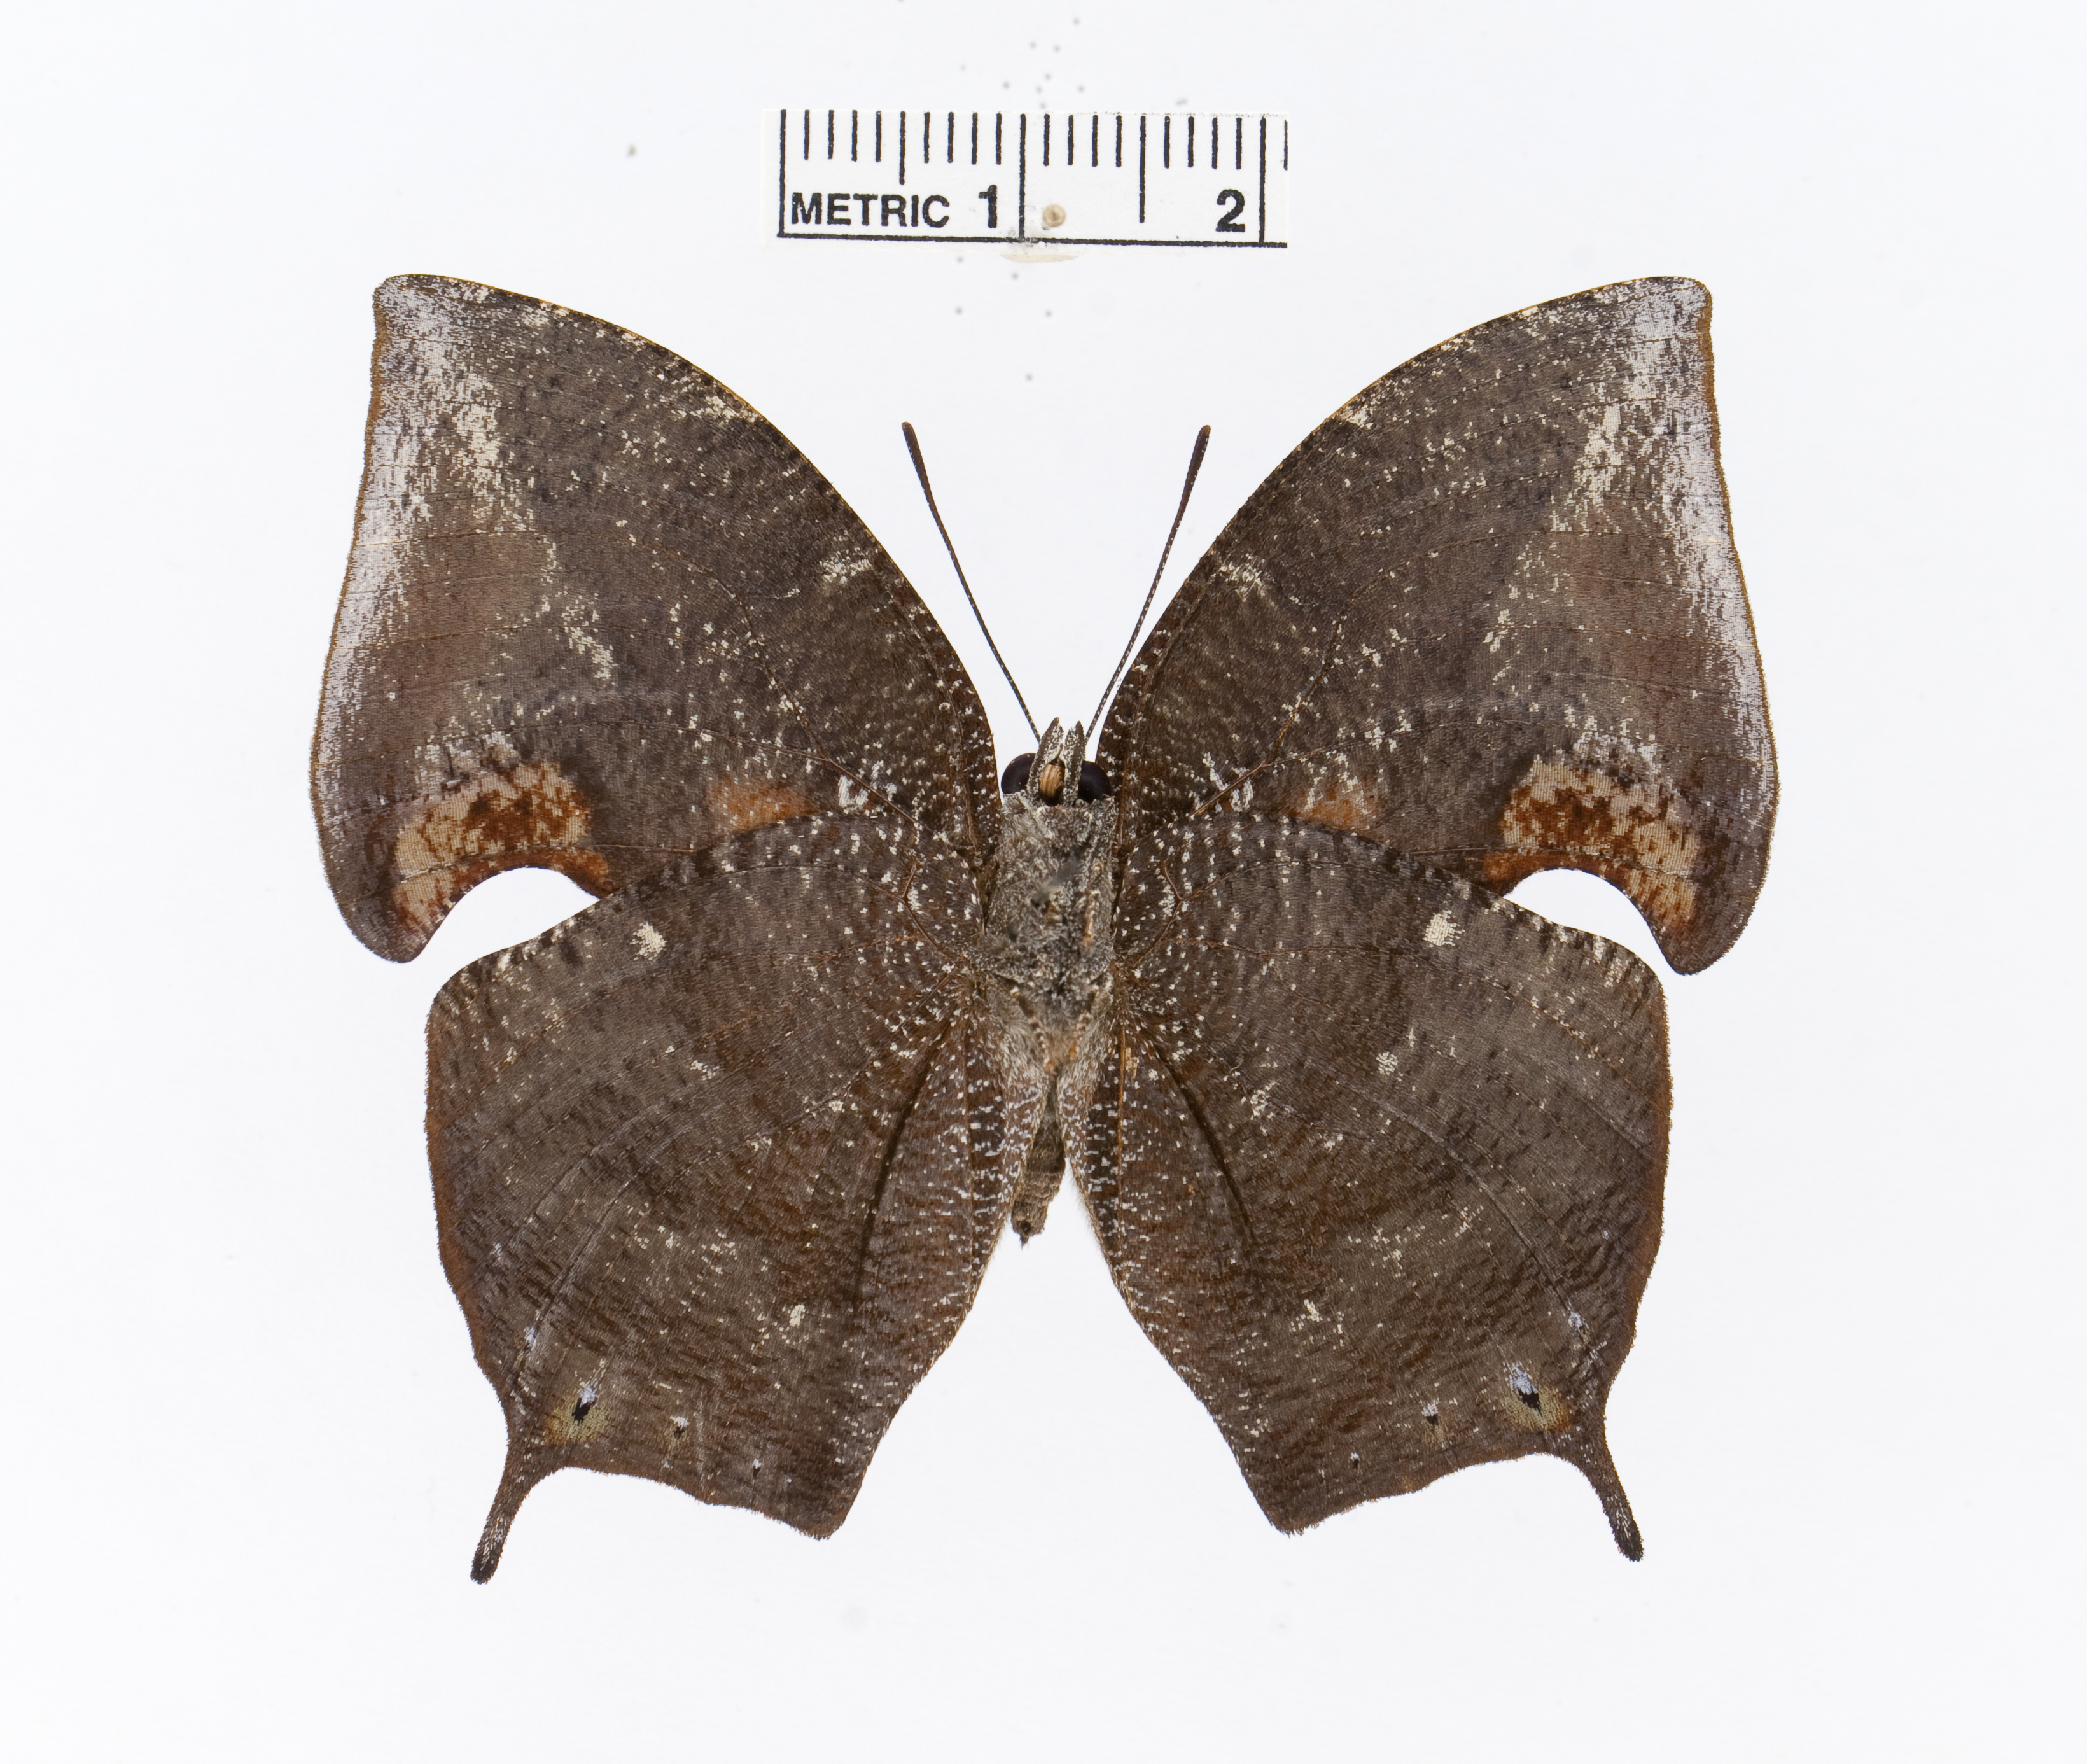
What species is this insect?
Memphis beatrix
